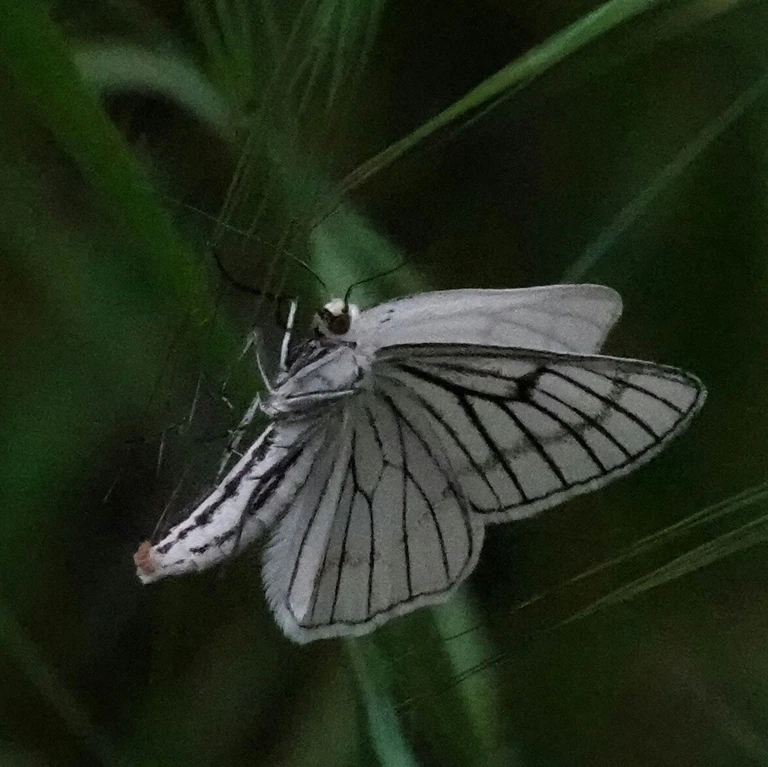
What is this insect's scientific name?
Siona lineata
